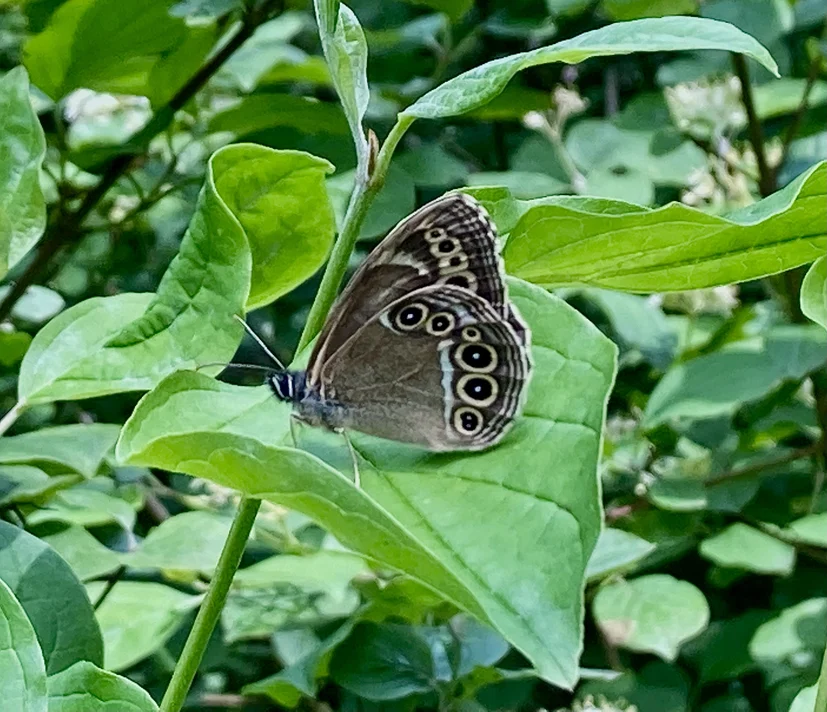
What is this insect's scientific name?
Lopinga achine (also Pararge achine)
